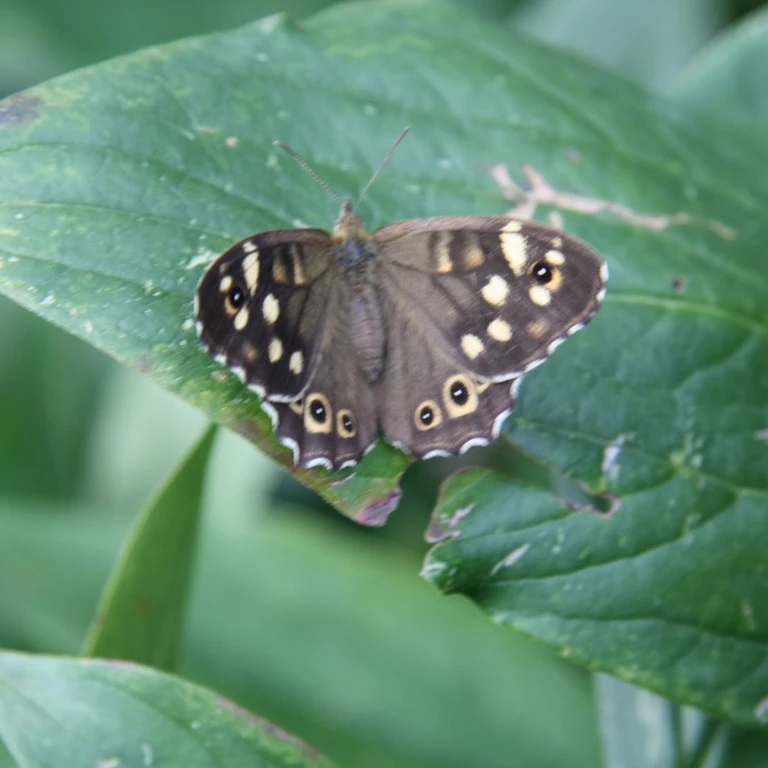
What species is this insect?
Pararge aegeria
